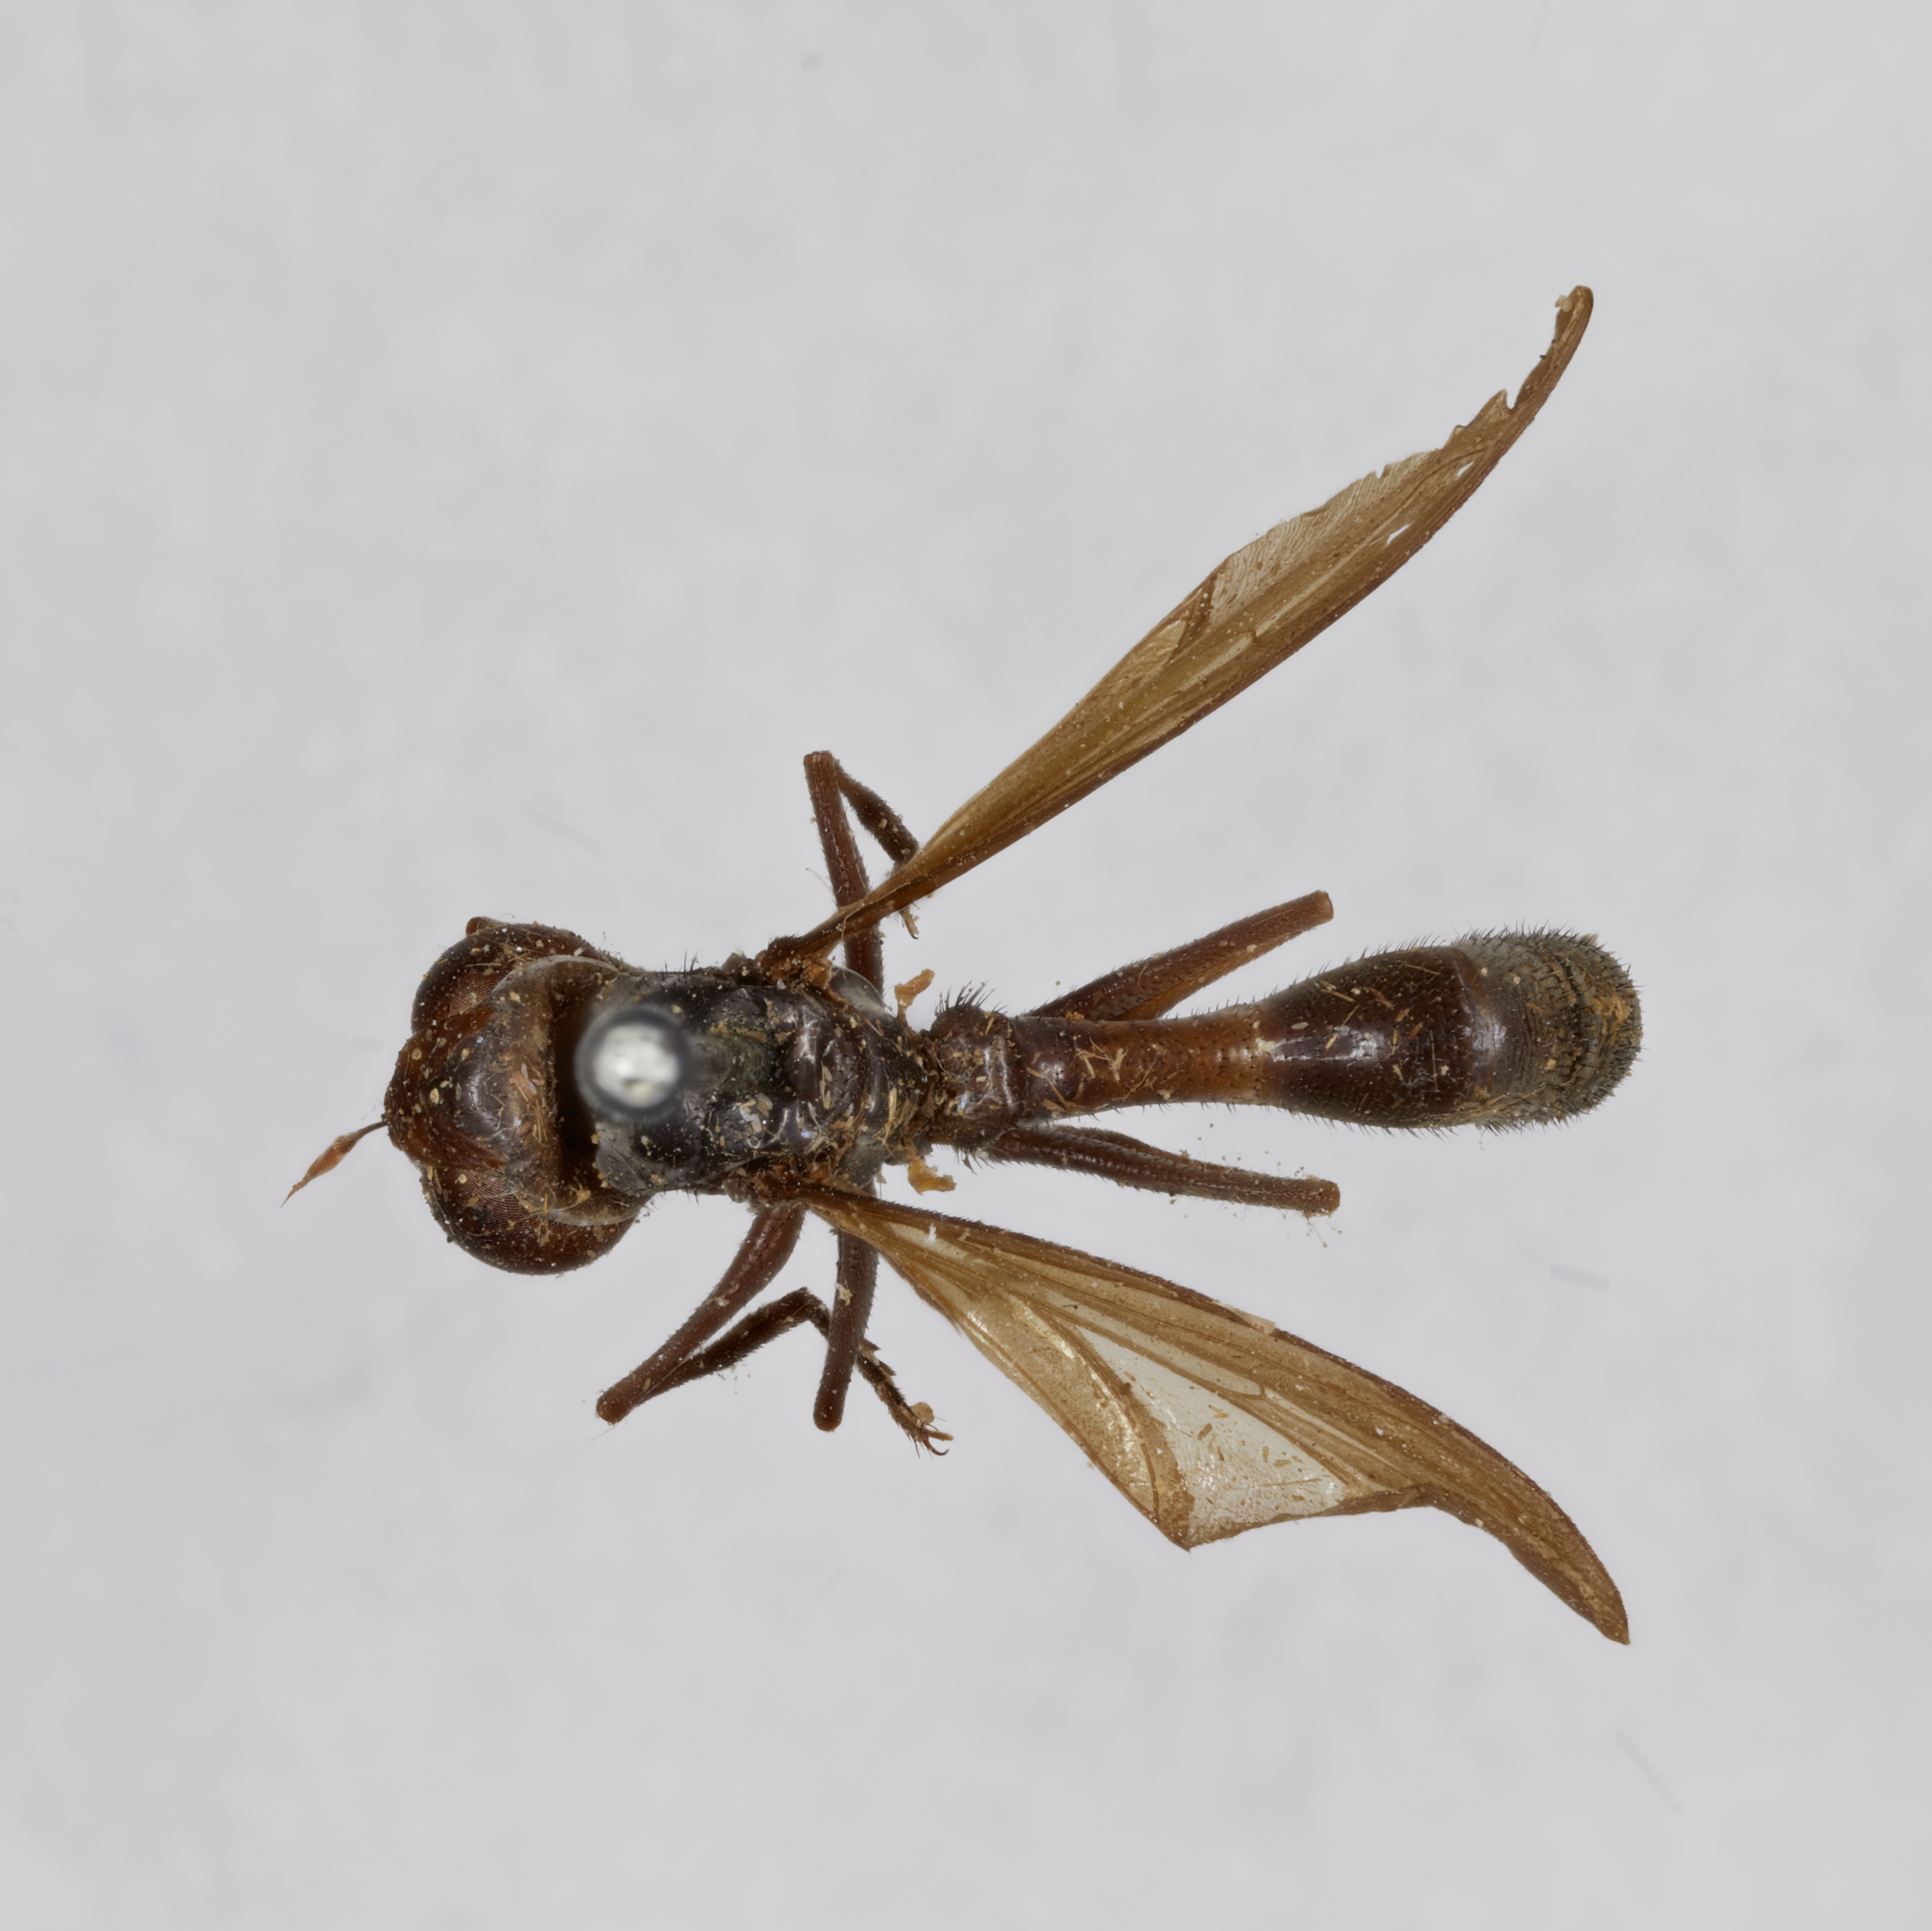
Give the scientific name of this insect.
Neobrachyceraea obscuripennis (also Brachyceratias obscuripennis)
